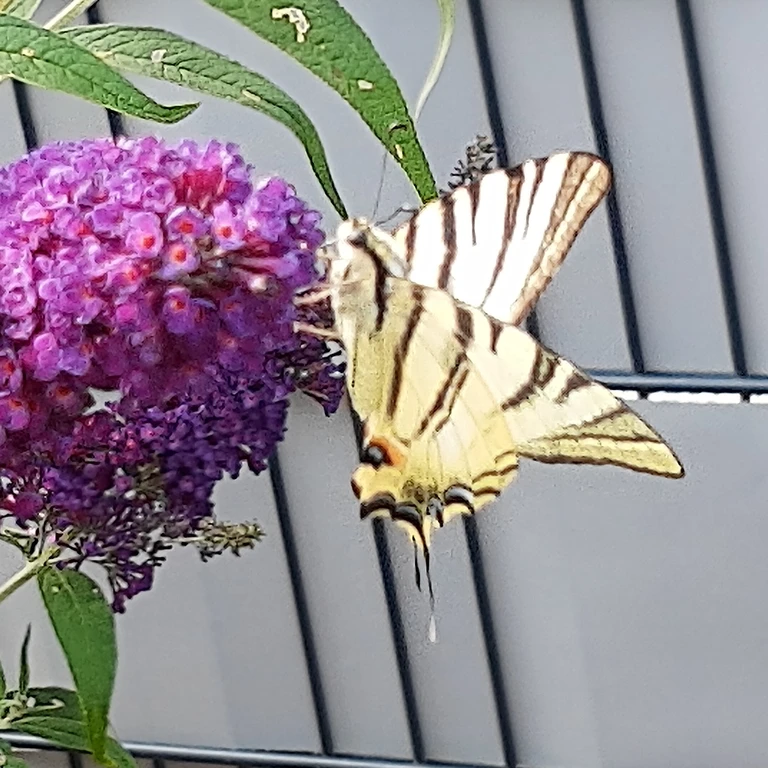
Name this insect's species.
Iphiclides podalirius
